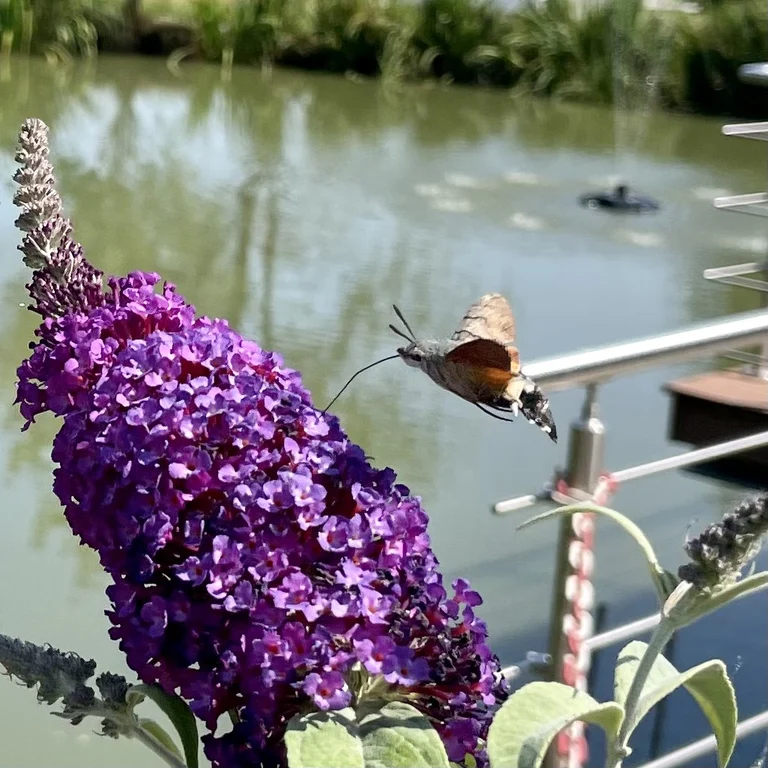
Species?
Macroglossum stellatarum
